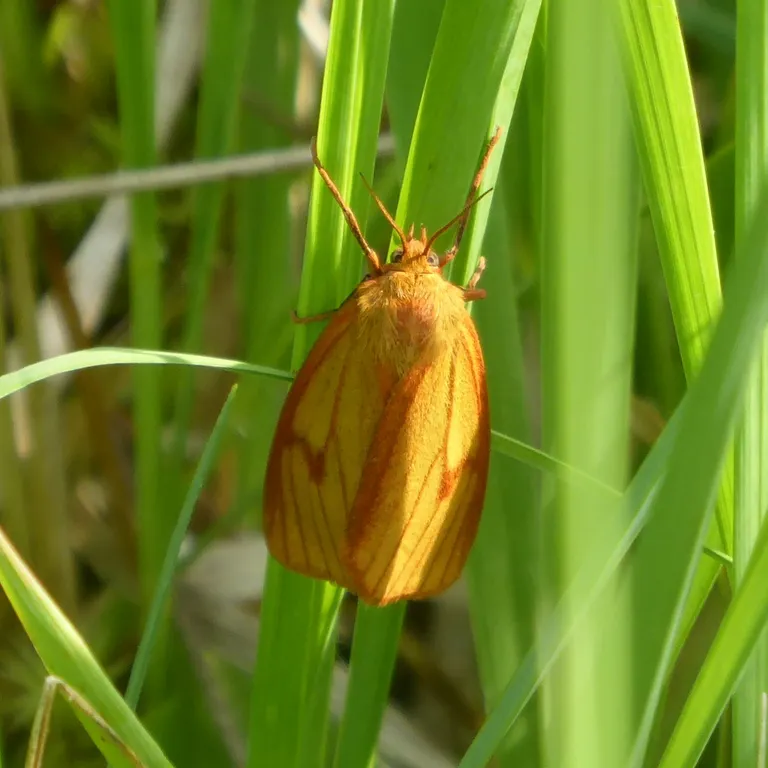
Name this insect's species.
Diacrisia sannio
